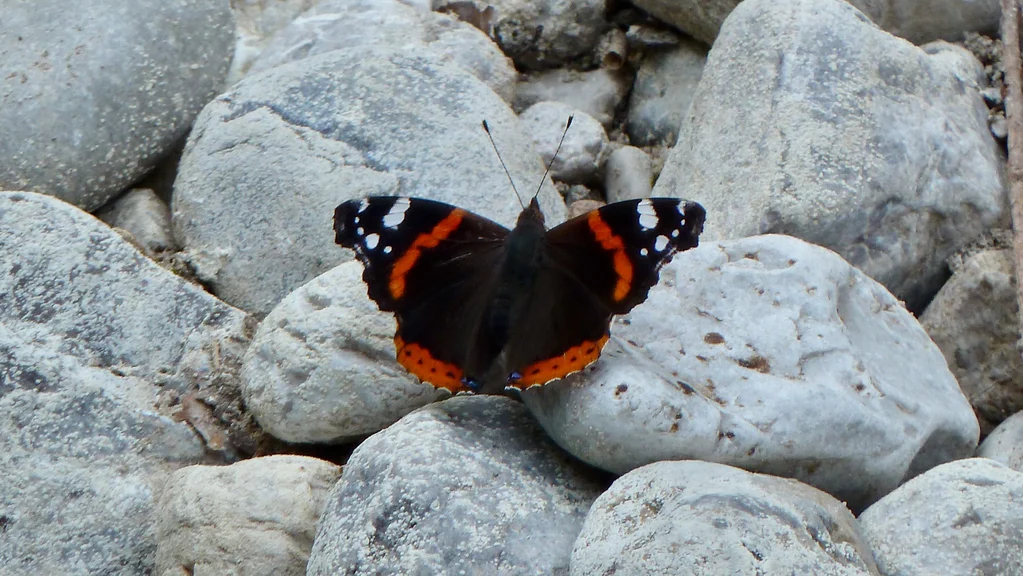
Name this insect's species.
Vanessa atalanta
